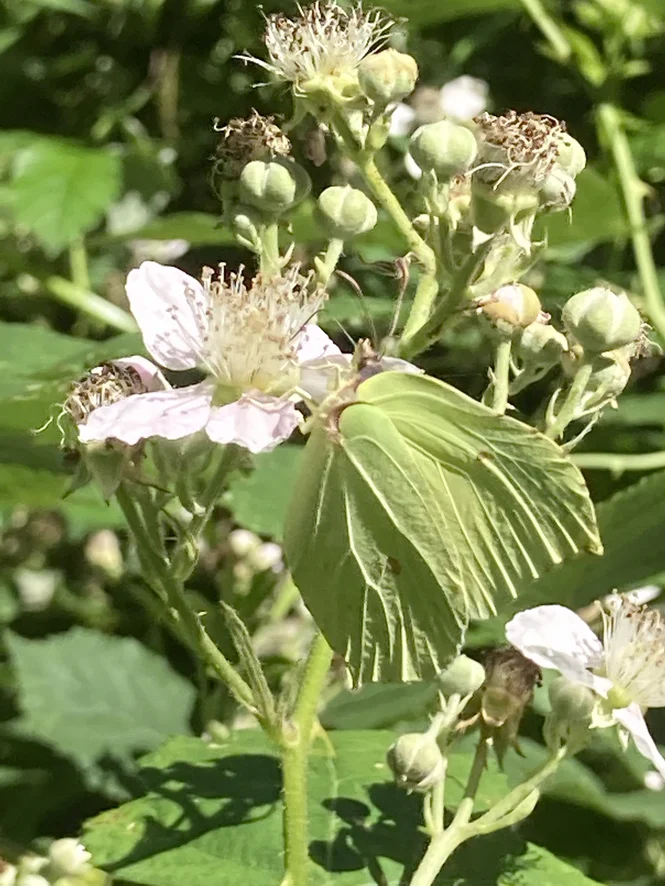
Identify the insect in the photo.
Gonepteryx rhamni
